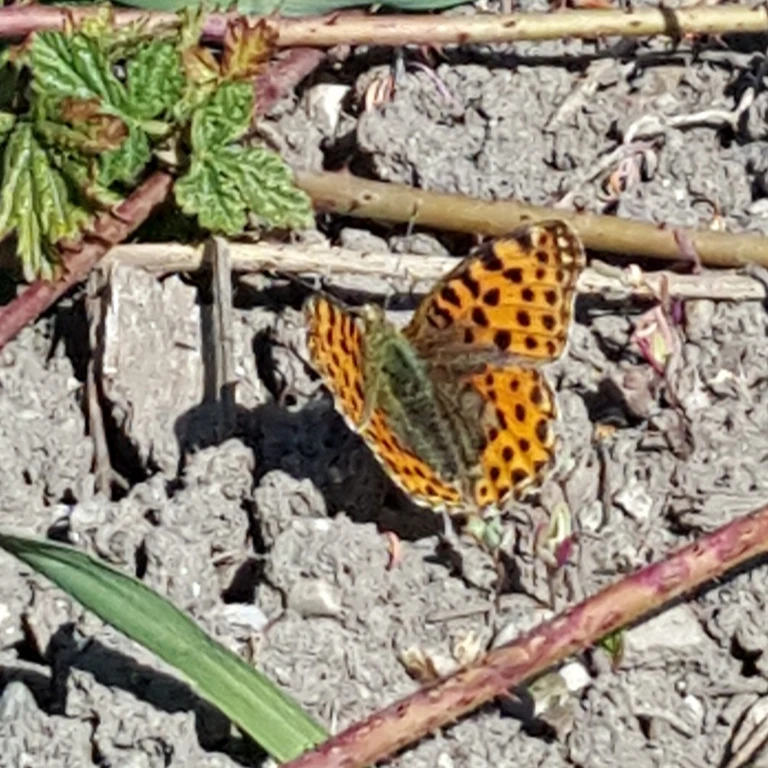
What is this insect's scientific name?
Issoria lathonia
